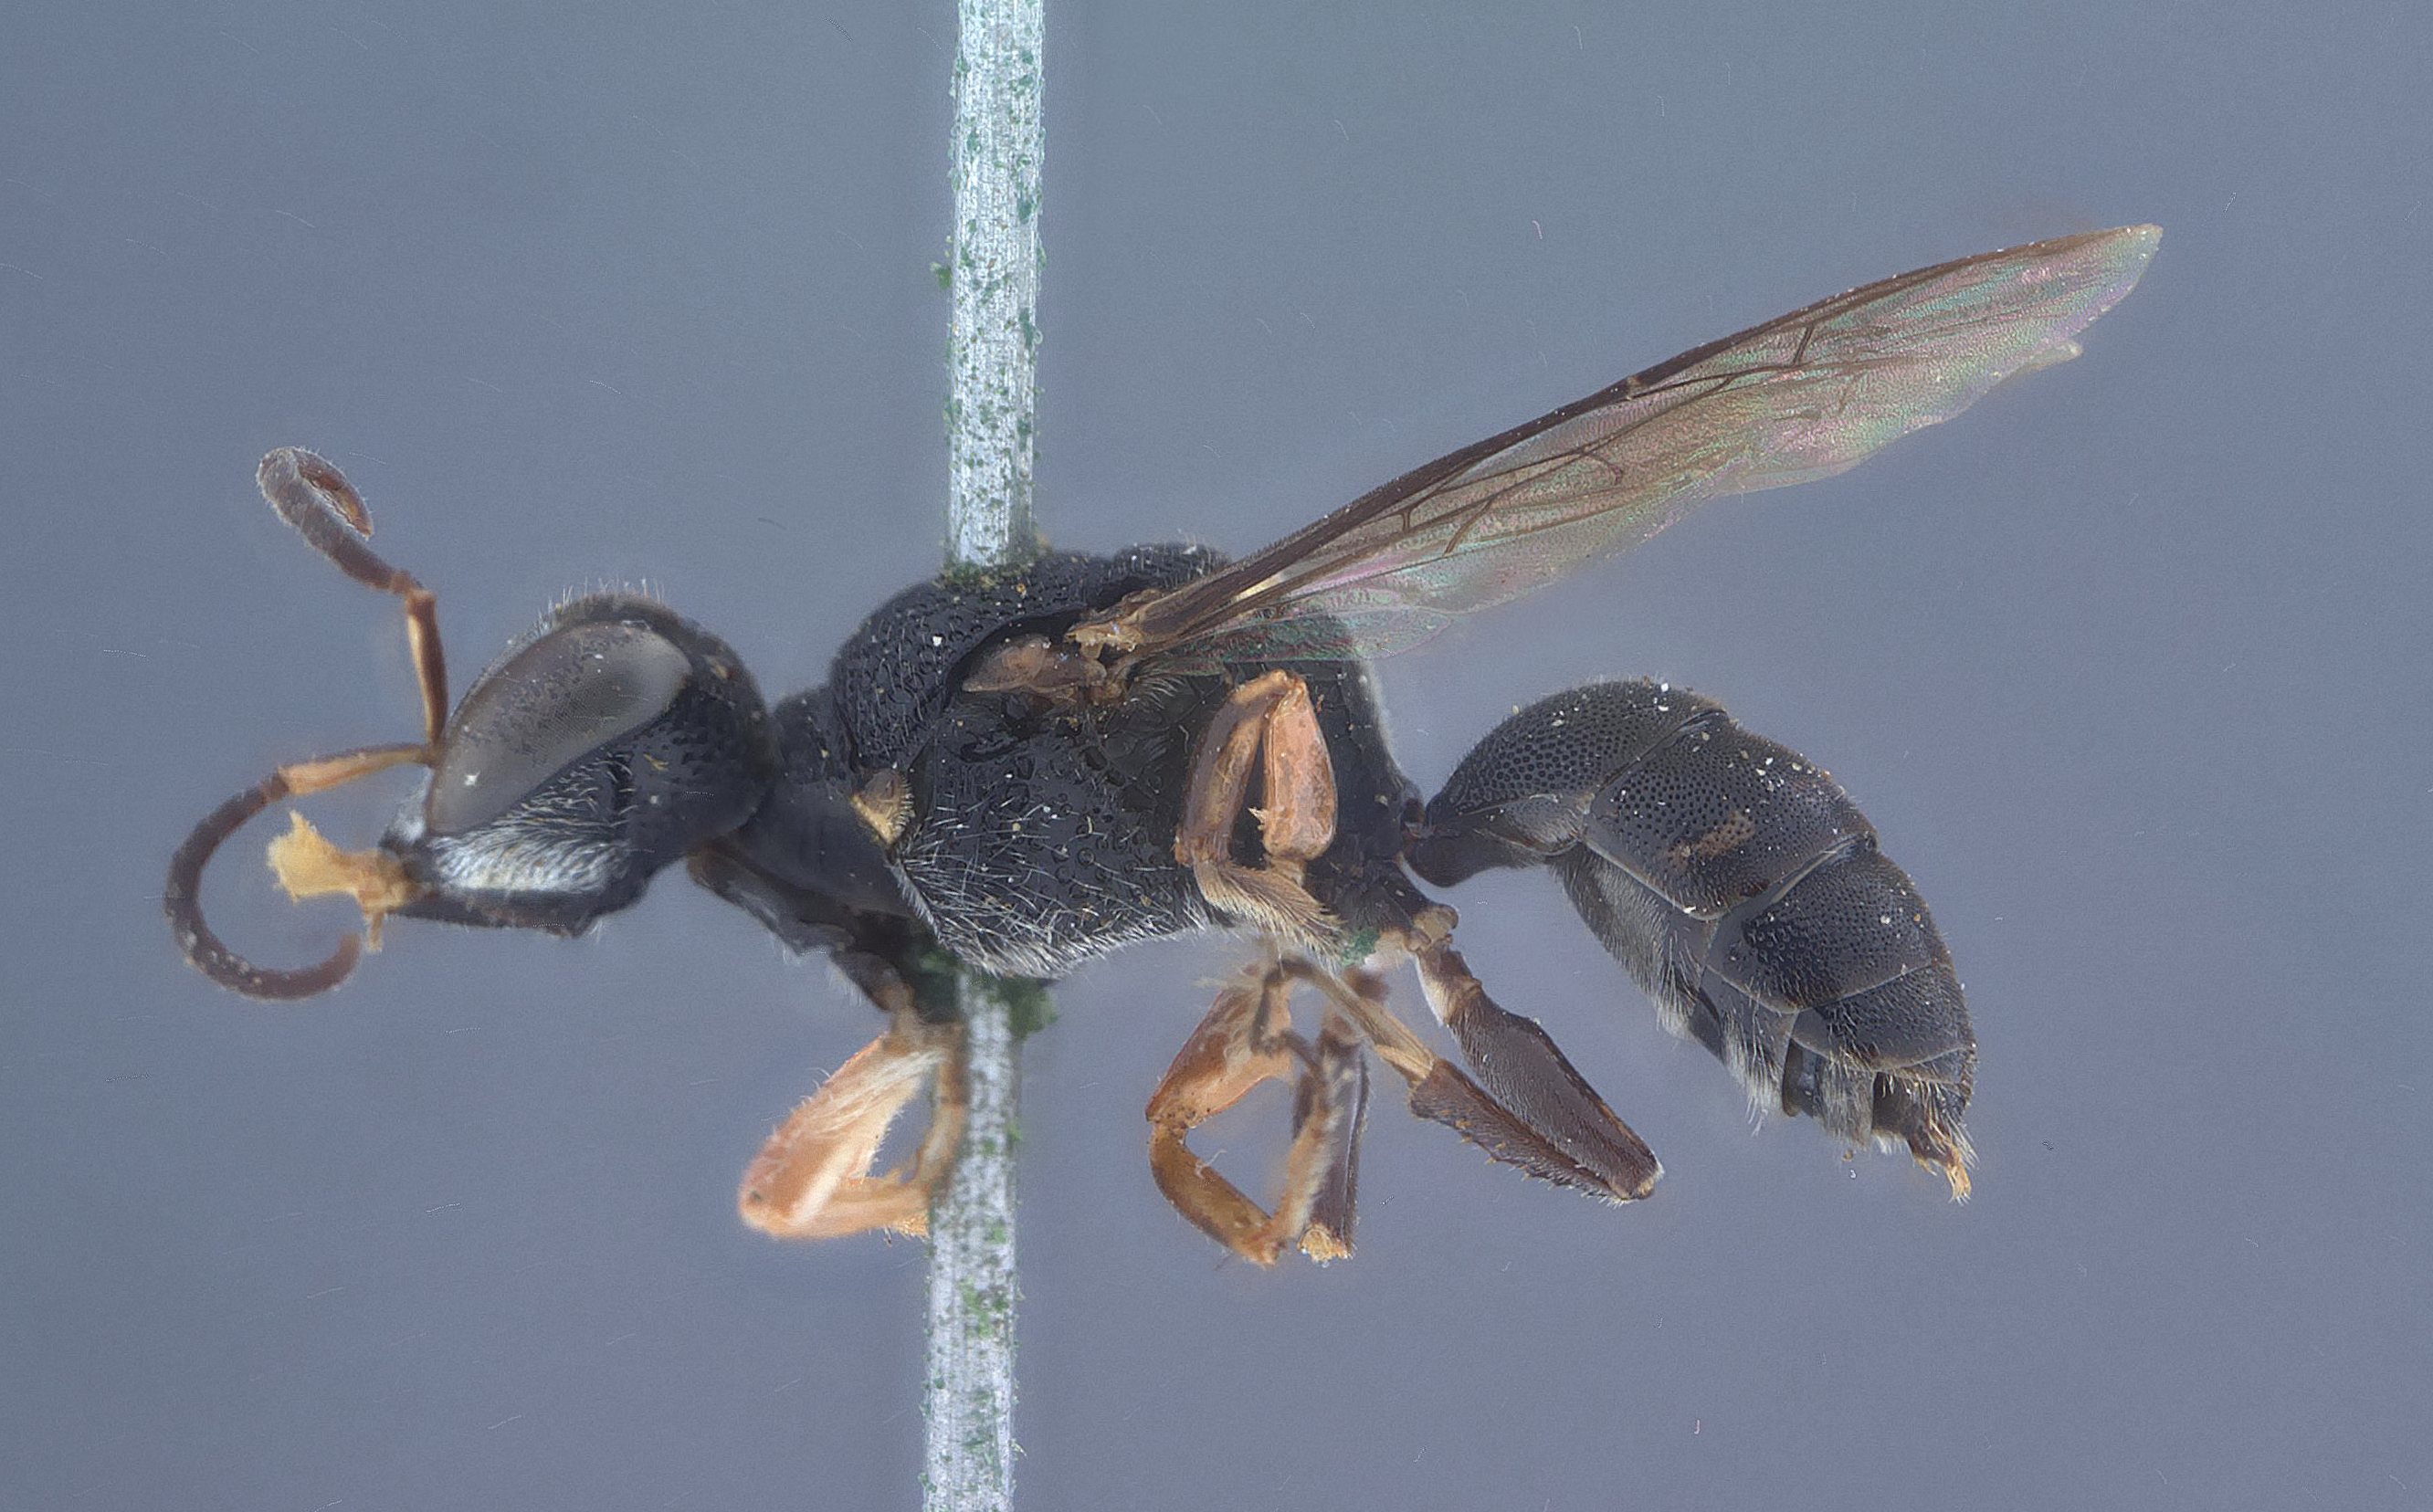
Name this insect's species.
Lestica plumata
